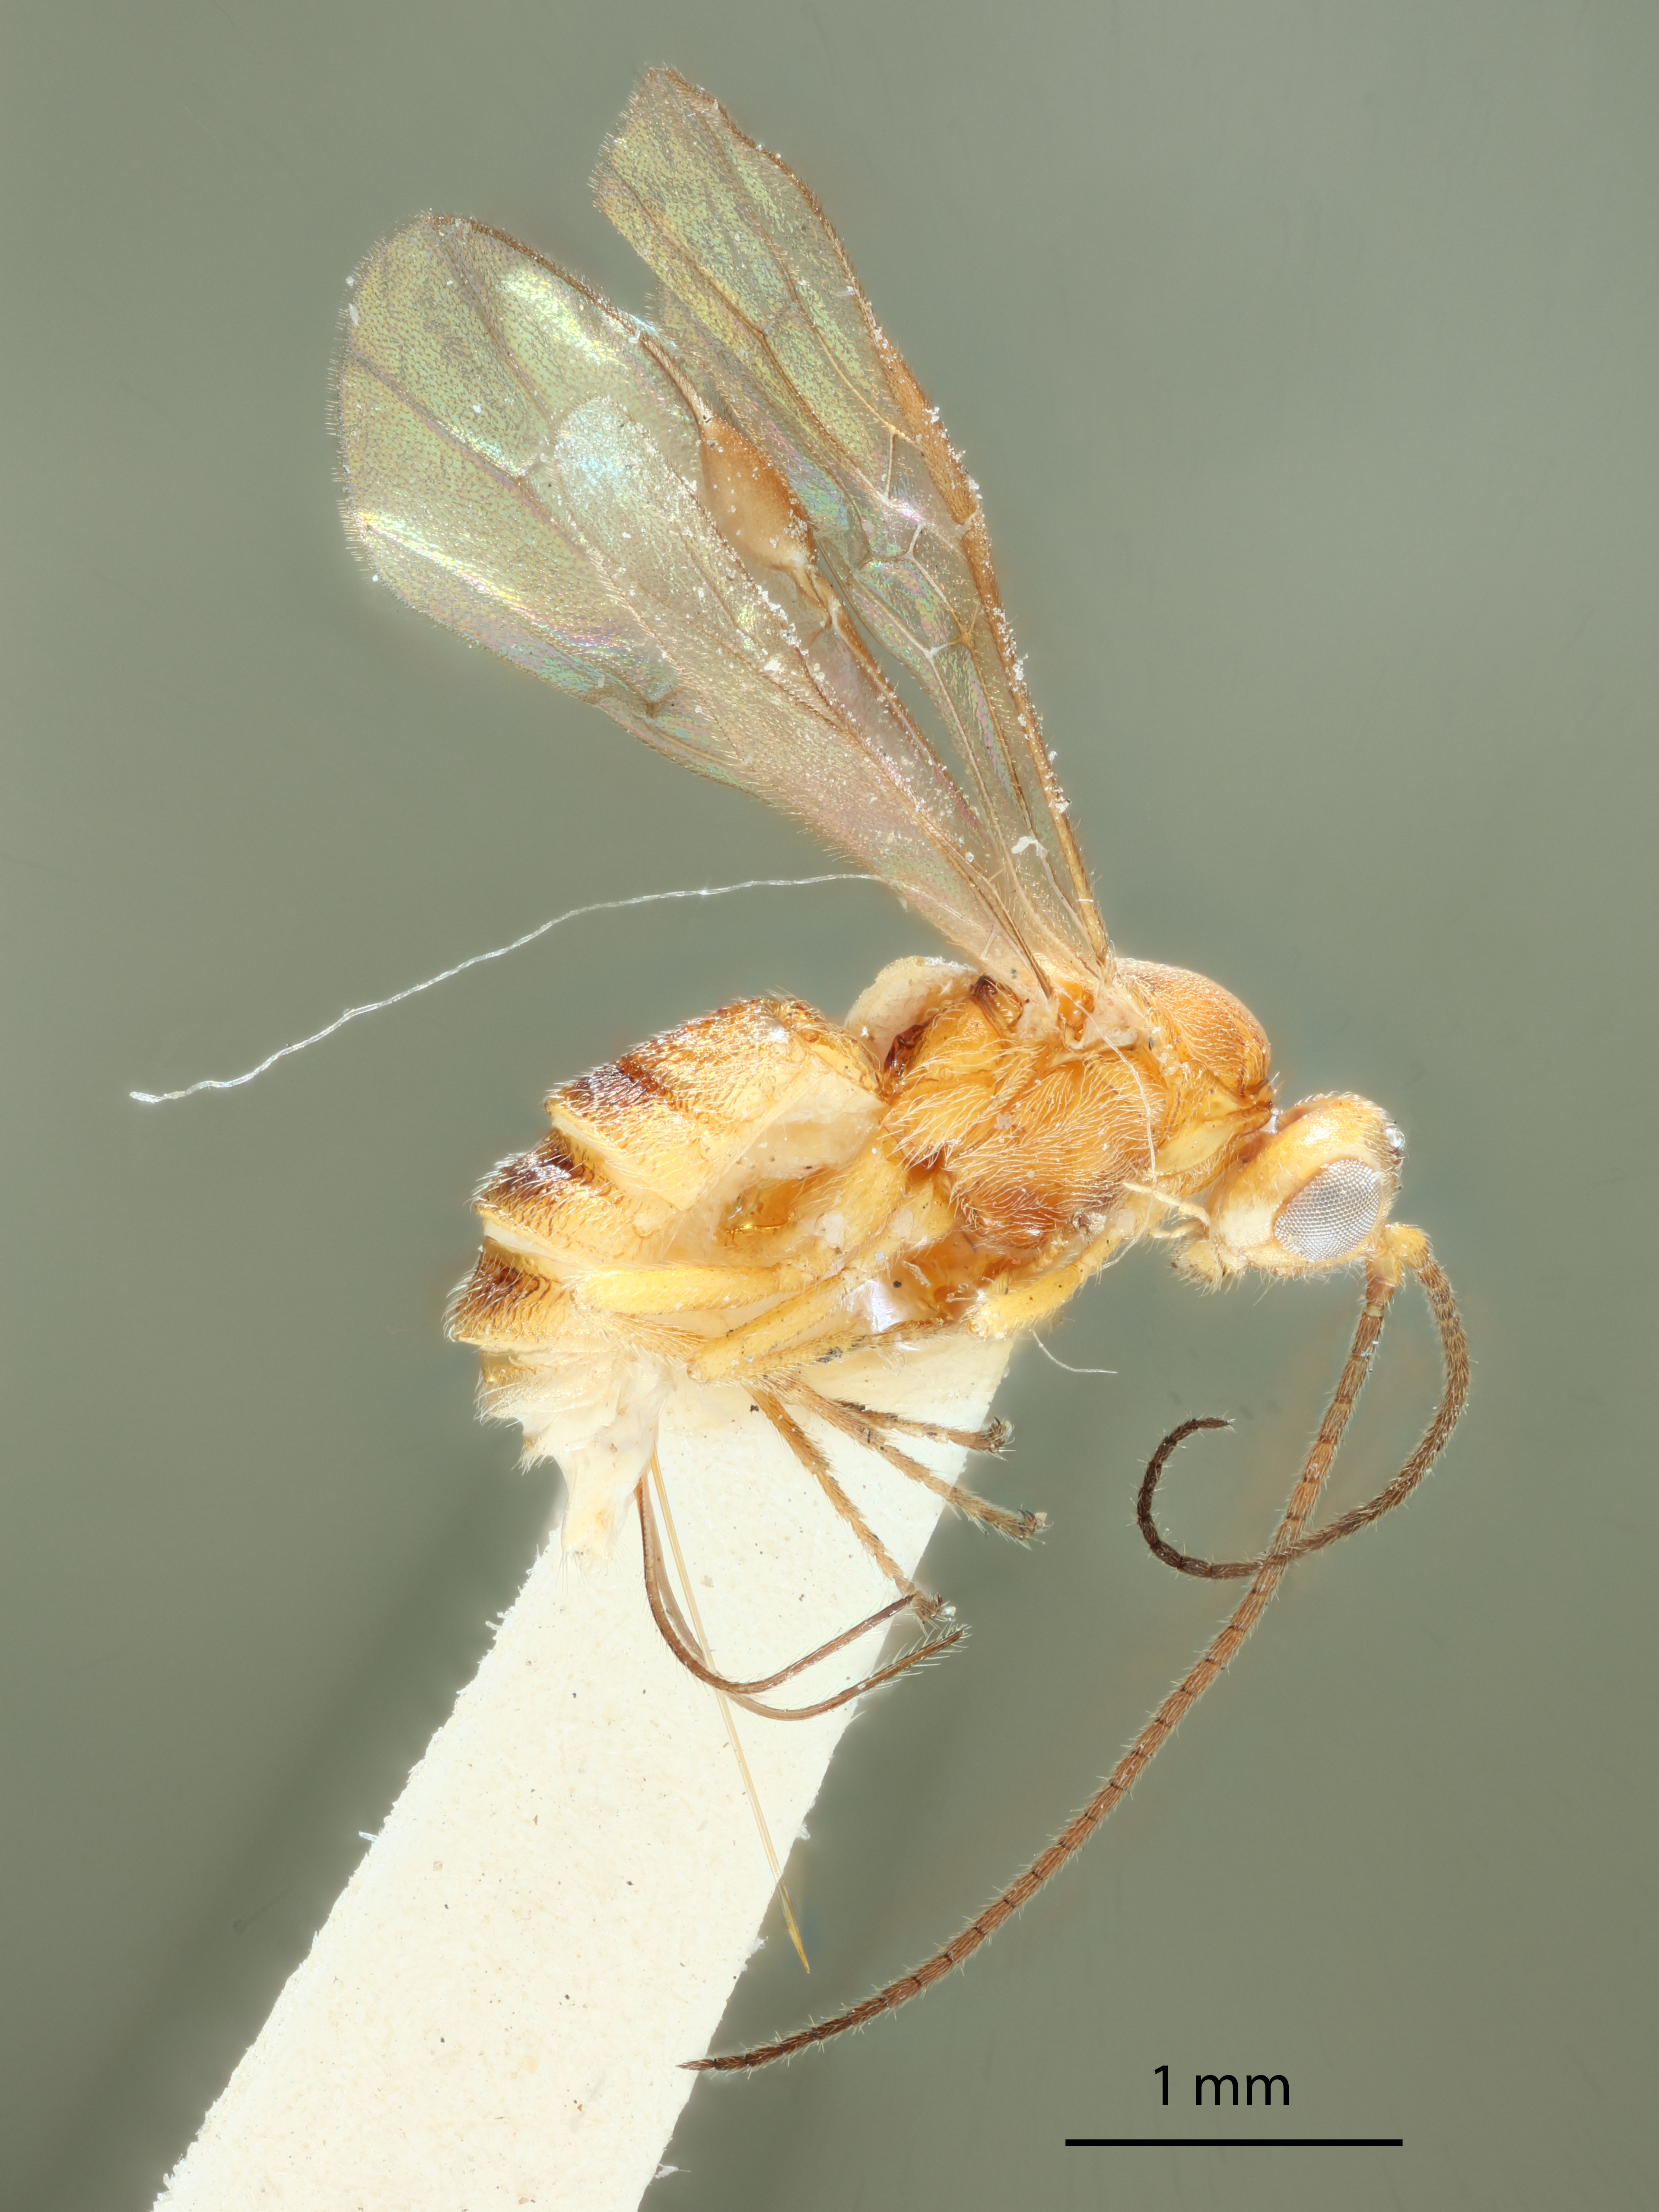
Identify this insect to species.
Bracon ricinicola
